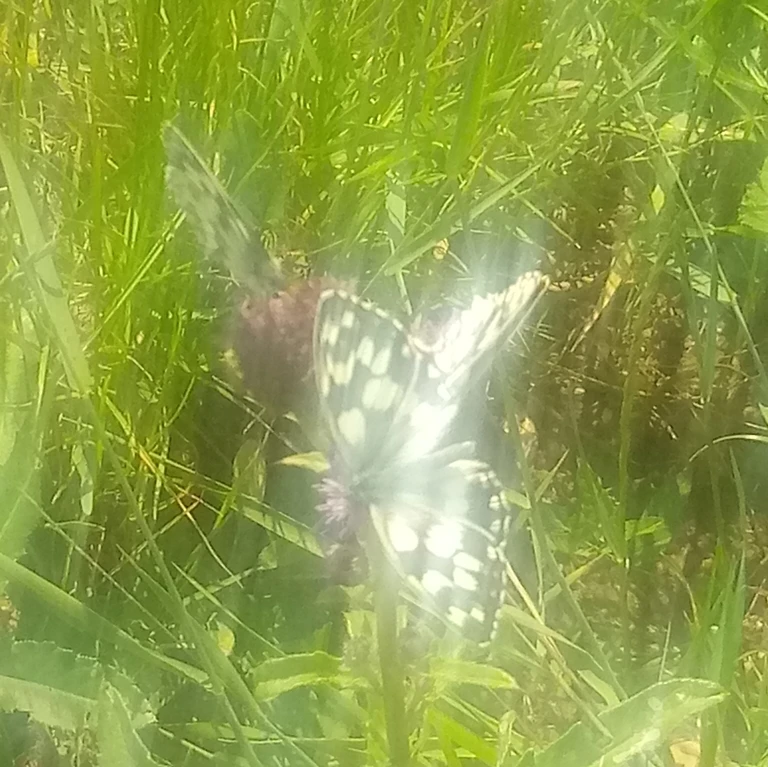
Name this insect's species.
Melanargia galathea
